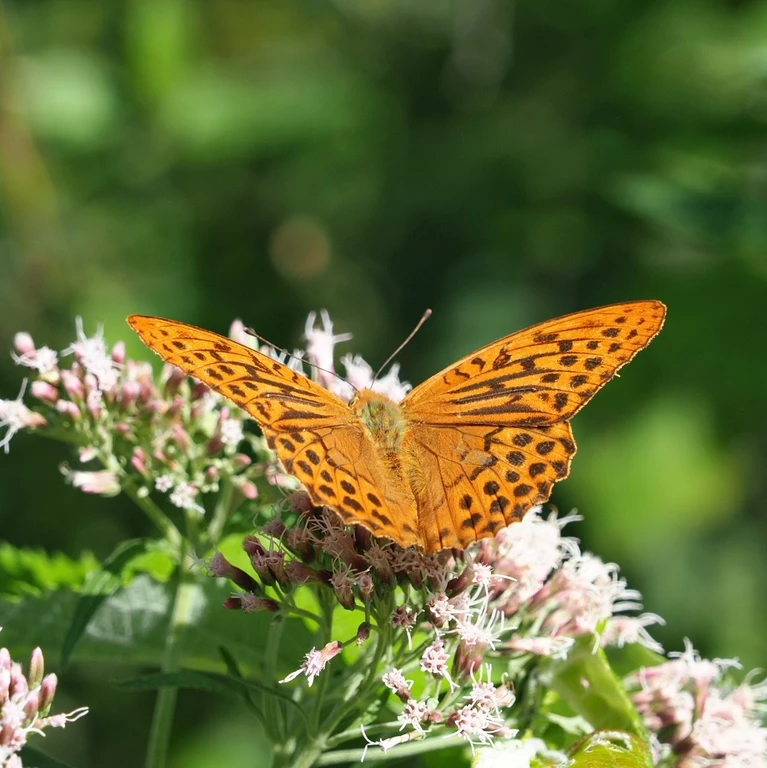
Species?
Argynnis paphia
